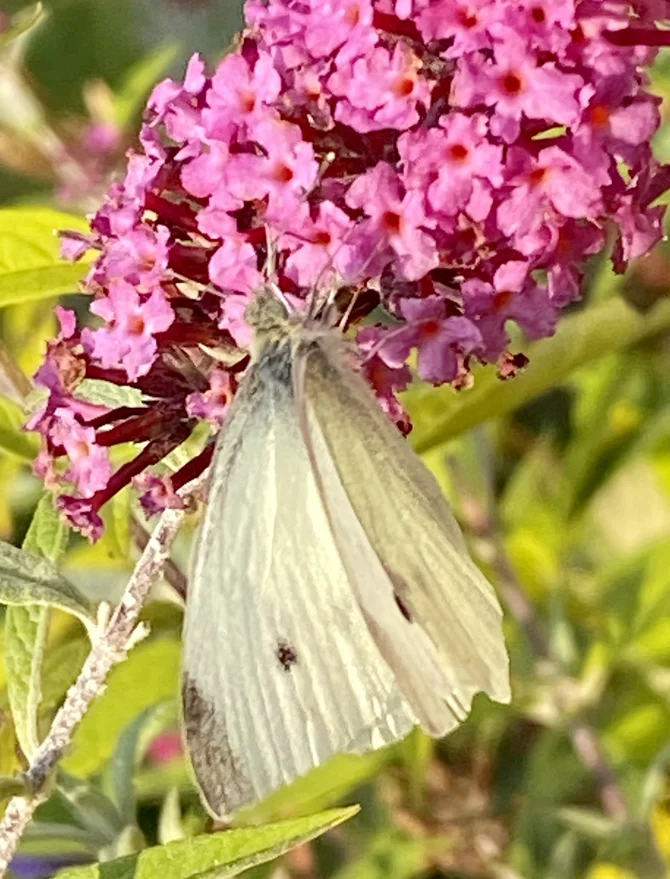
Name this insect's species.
Pieris rapae
